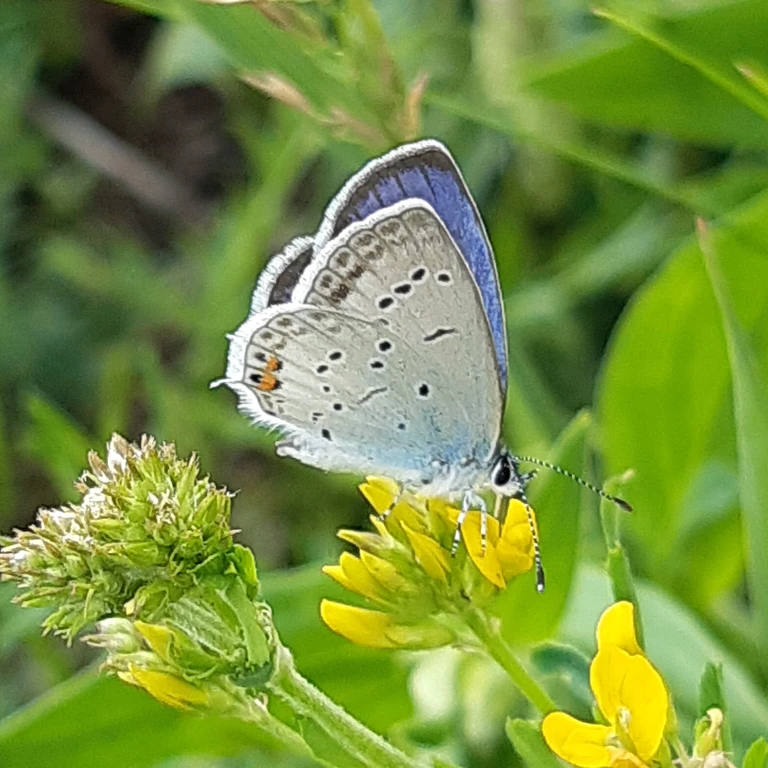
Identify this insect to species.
Cupido argiades (also Elkalyce argiades)
